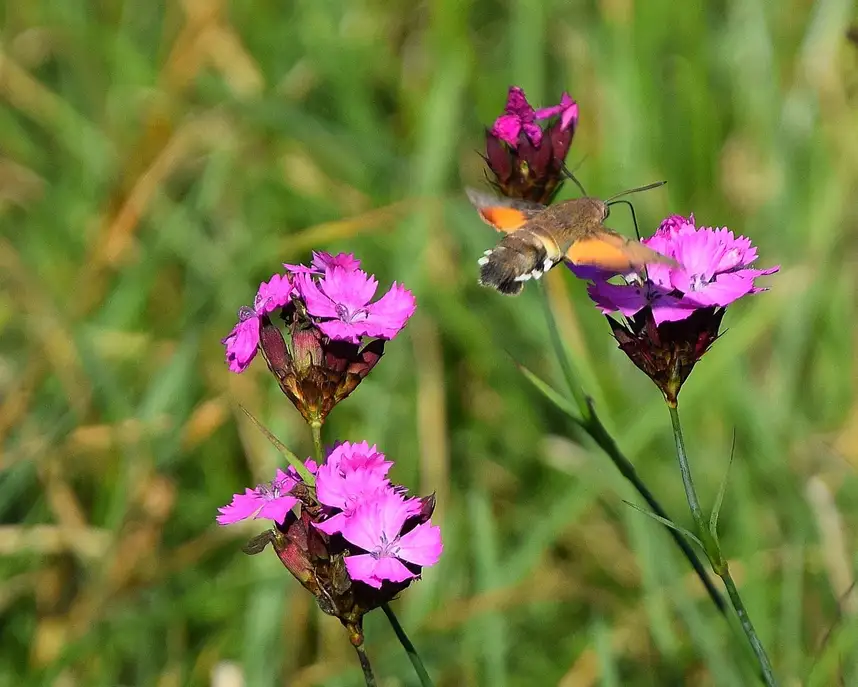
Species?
Macroglossum stellatarum
